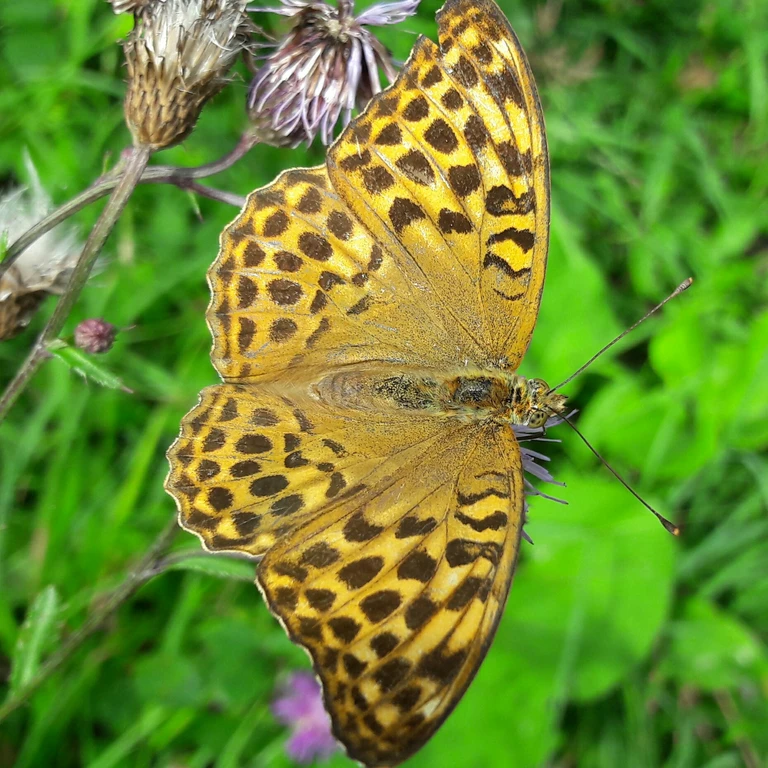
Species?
Argynnis paphia
